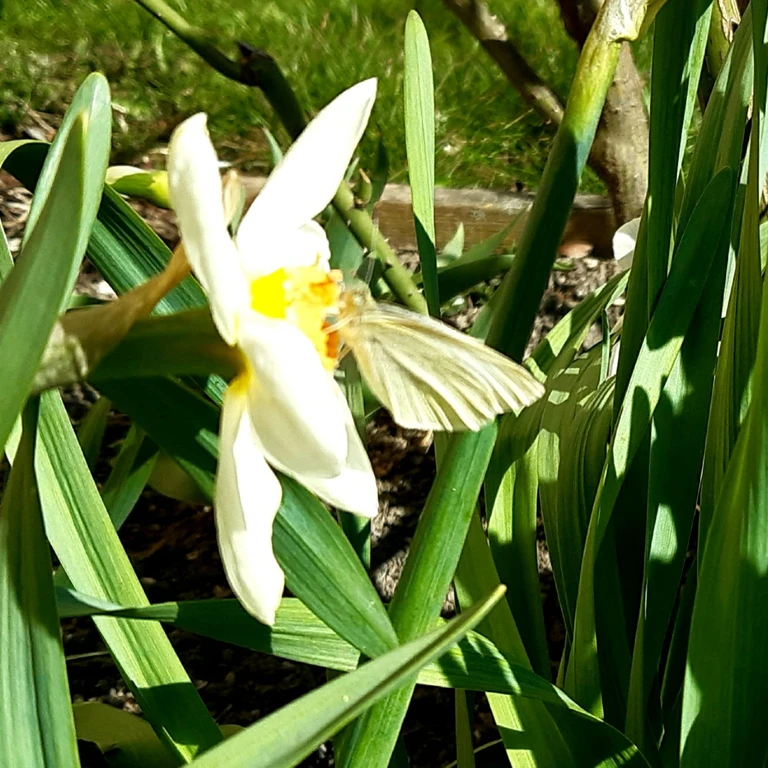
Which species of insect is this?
Pieris brassicae
